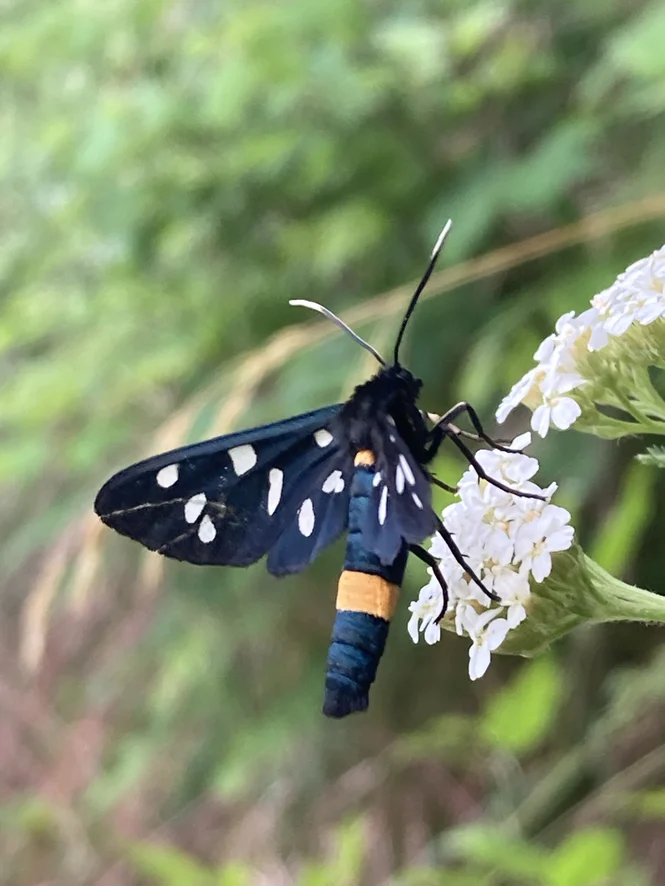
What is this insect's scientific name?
Amata phegea
